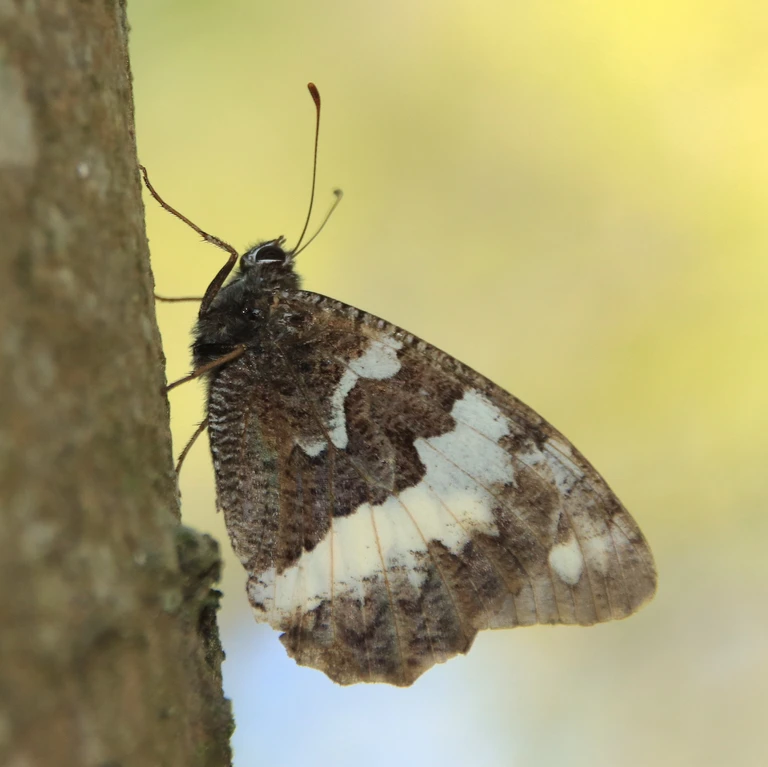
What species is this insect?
Brintesia circe
